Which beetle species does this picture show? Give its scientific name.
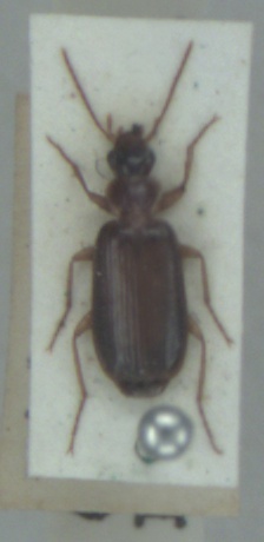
Dromius meridionalis
